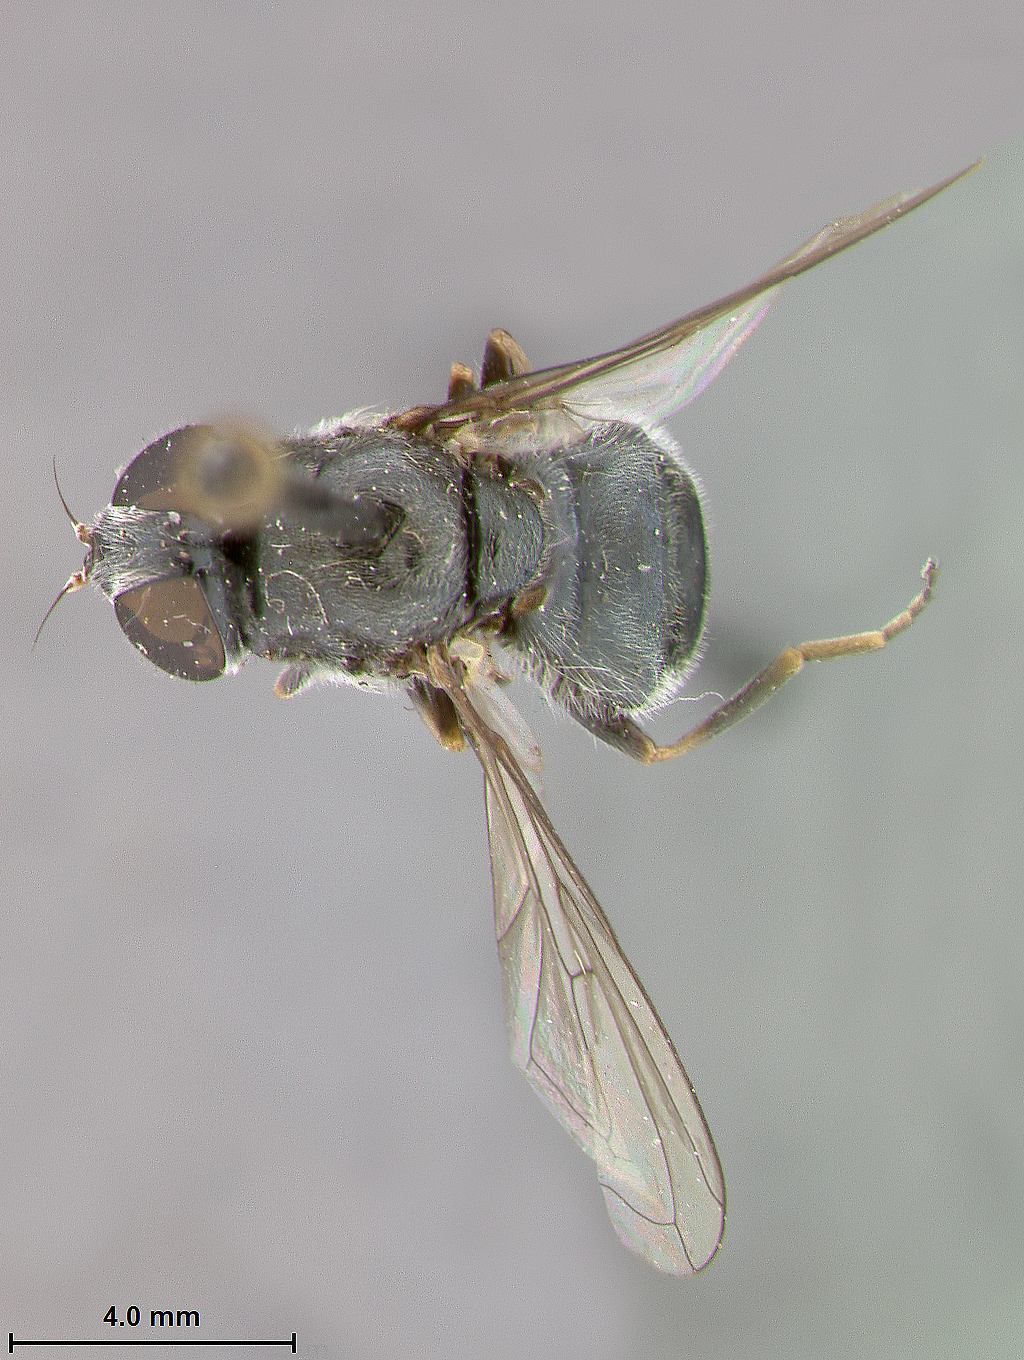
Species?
Chilosia aldrichia
